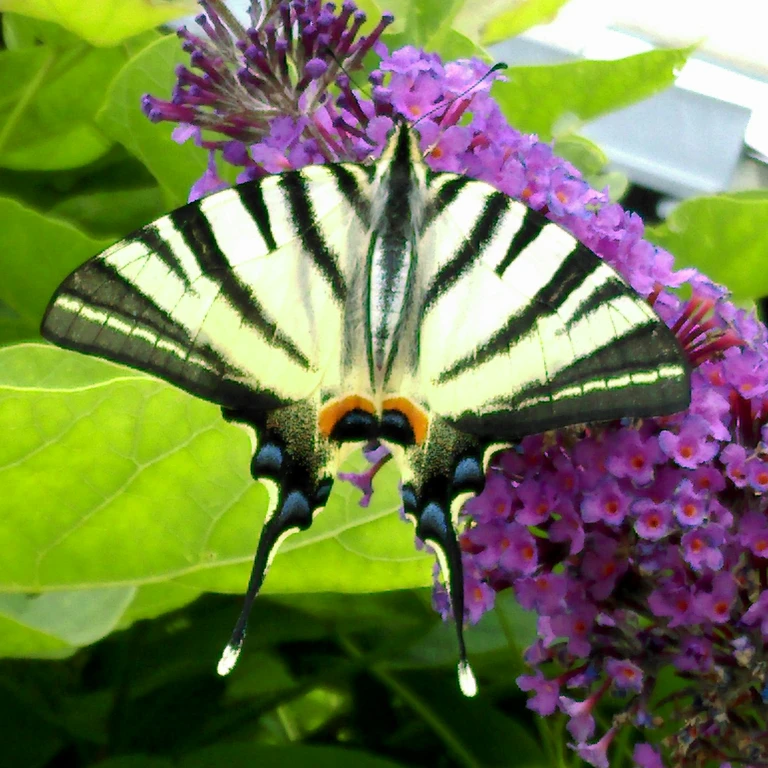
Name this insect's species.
Iphiclides podalirius
